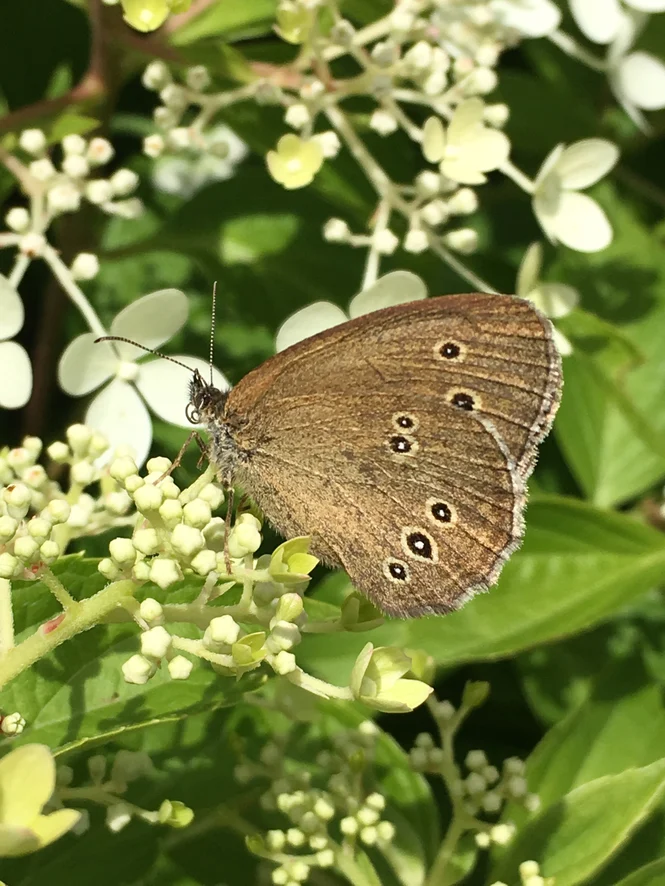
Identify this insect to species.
Aphantopus hyperantus
